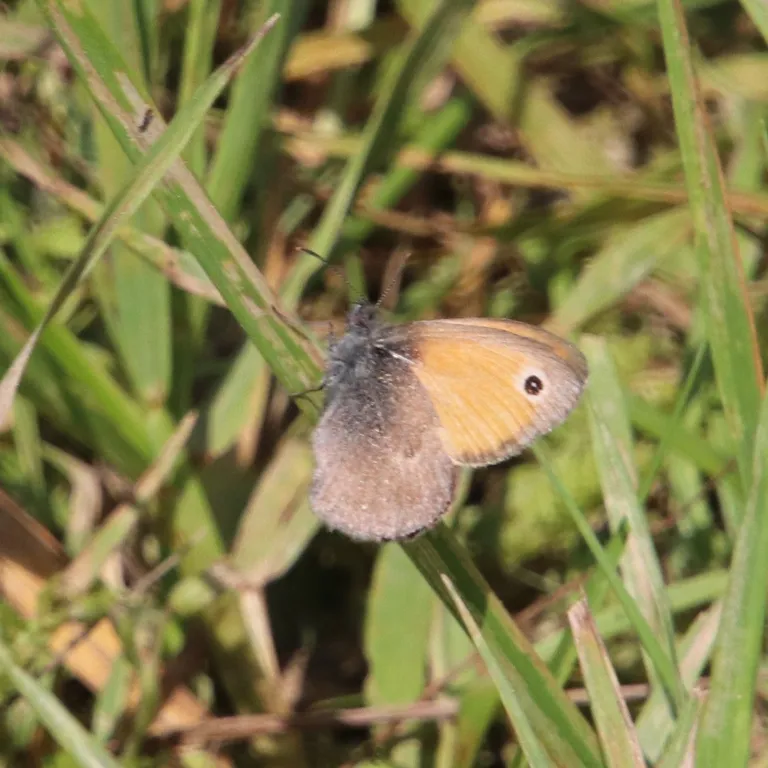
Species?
Coenonympha pamphilus
